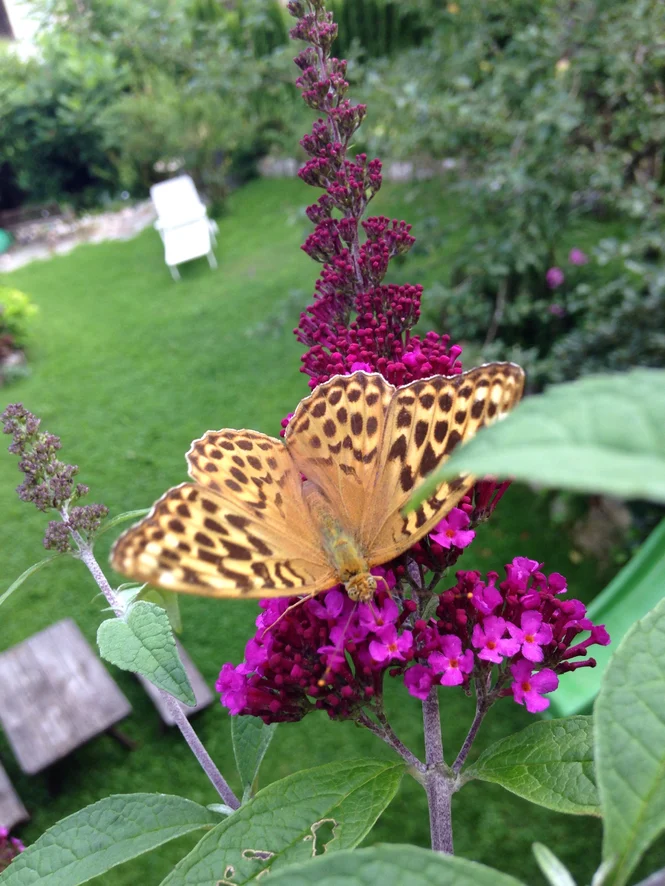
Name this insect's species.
Argynnis paphia
